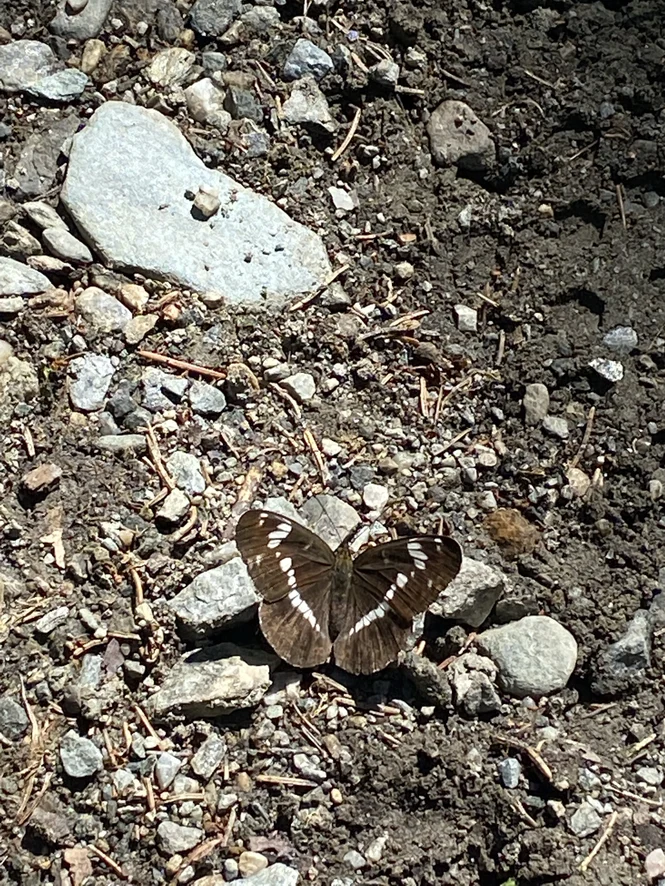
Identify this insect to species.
Limenitis camilla (also Ladoga camilla)
